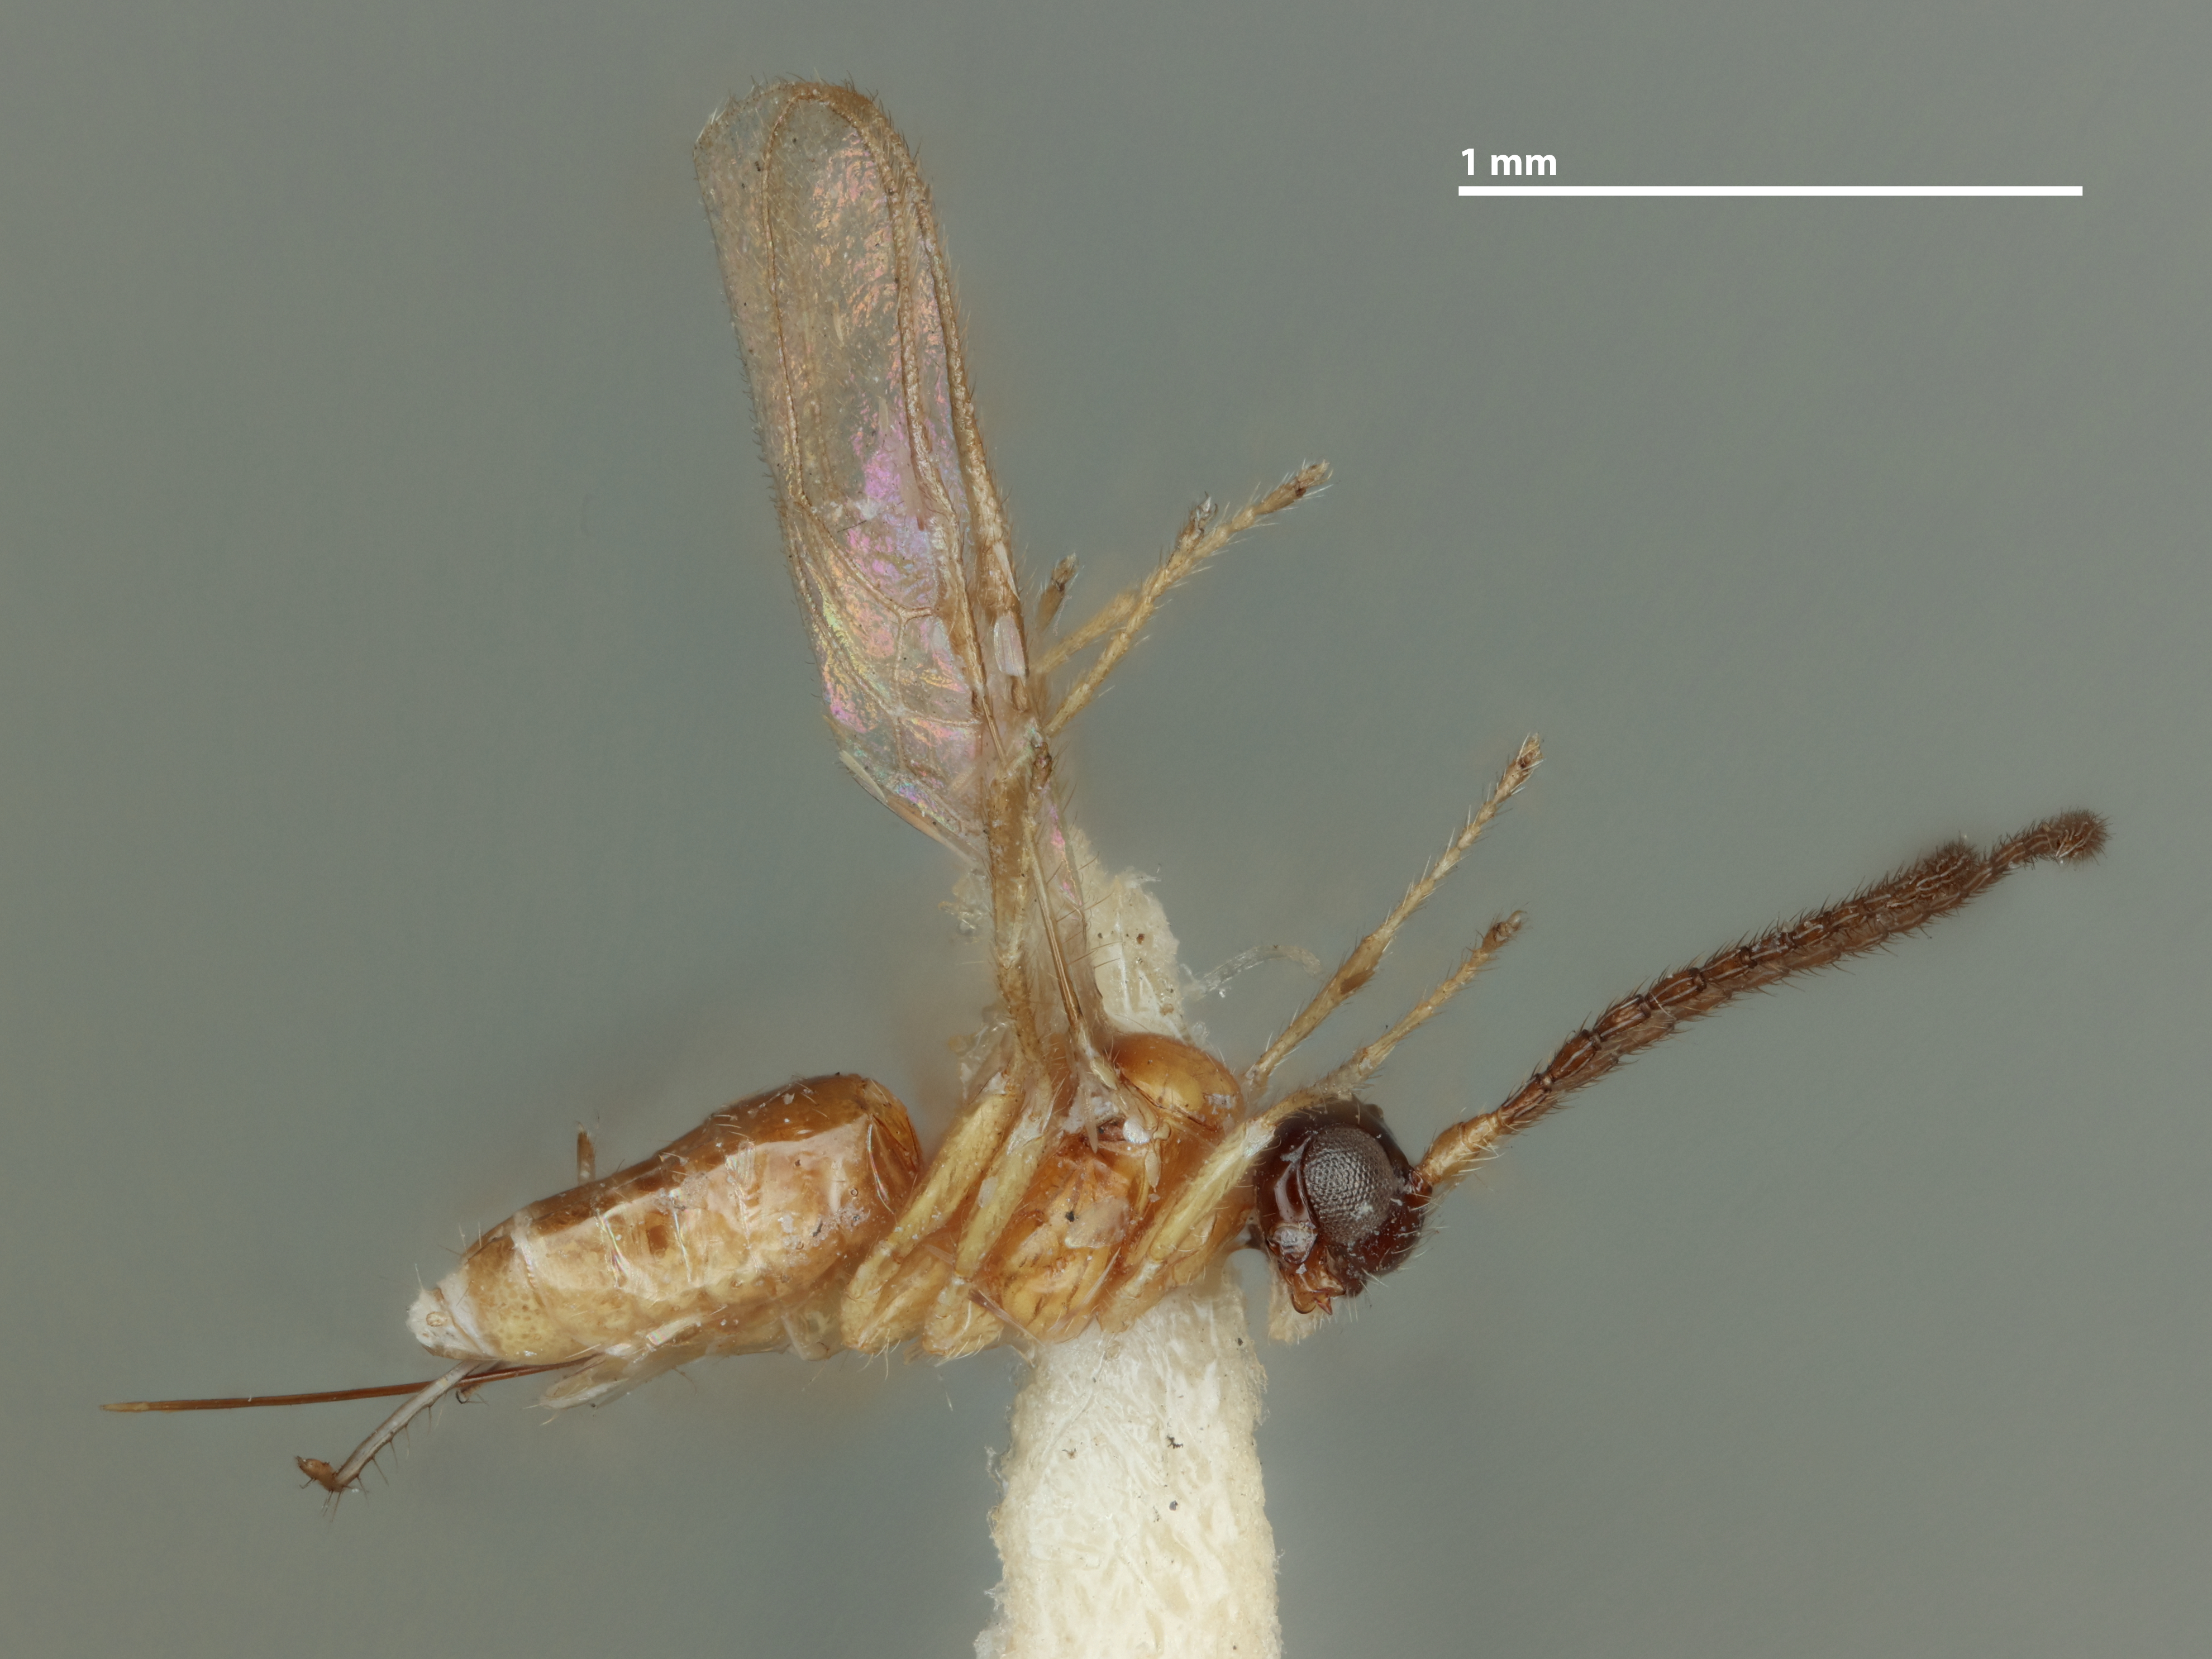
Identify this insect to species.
Aspilota lobidens
